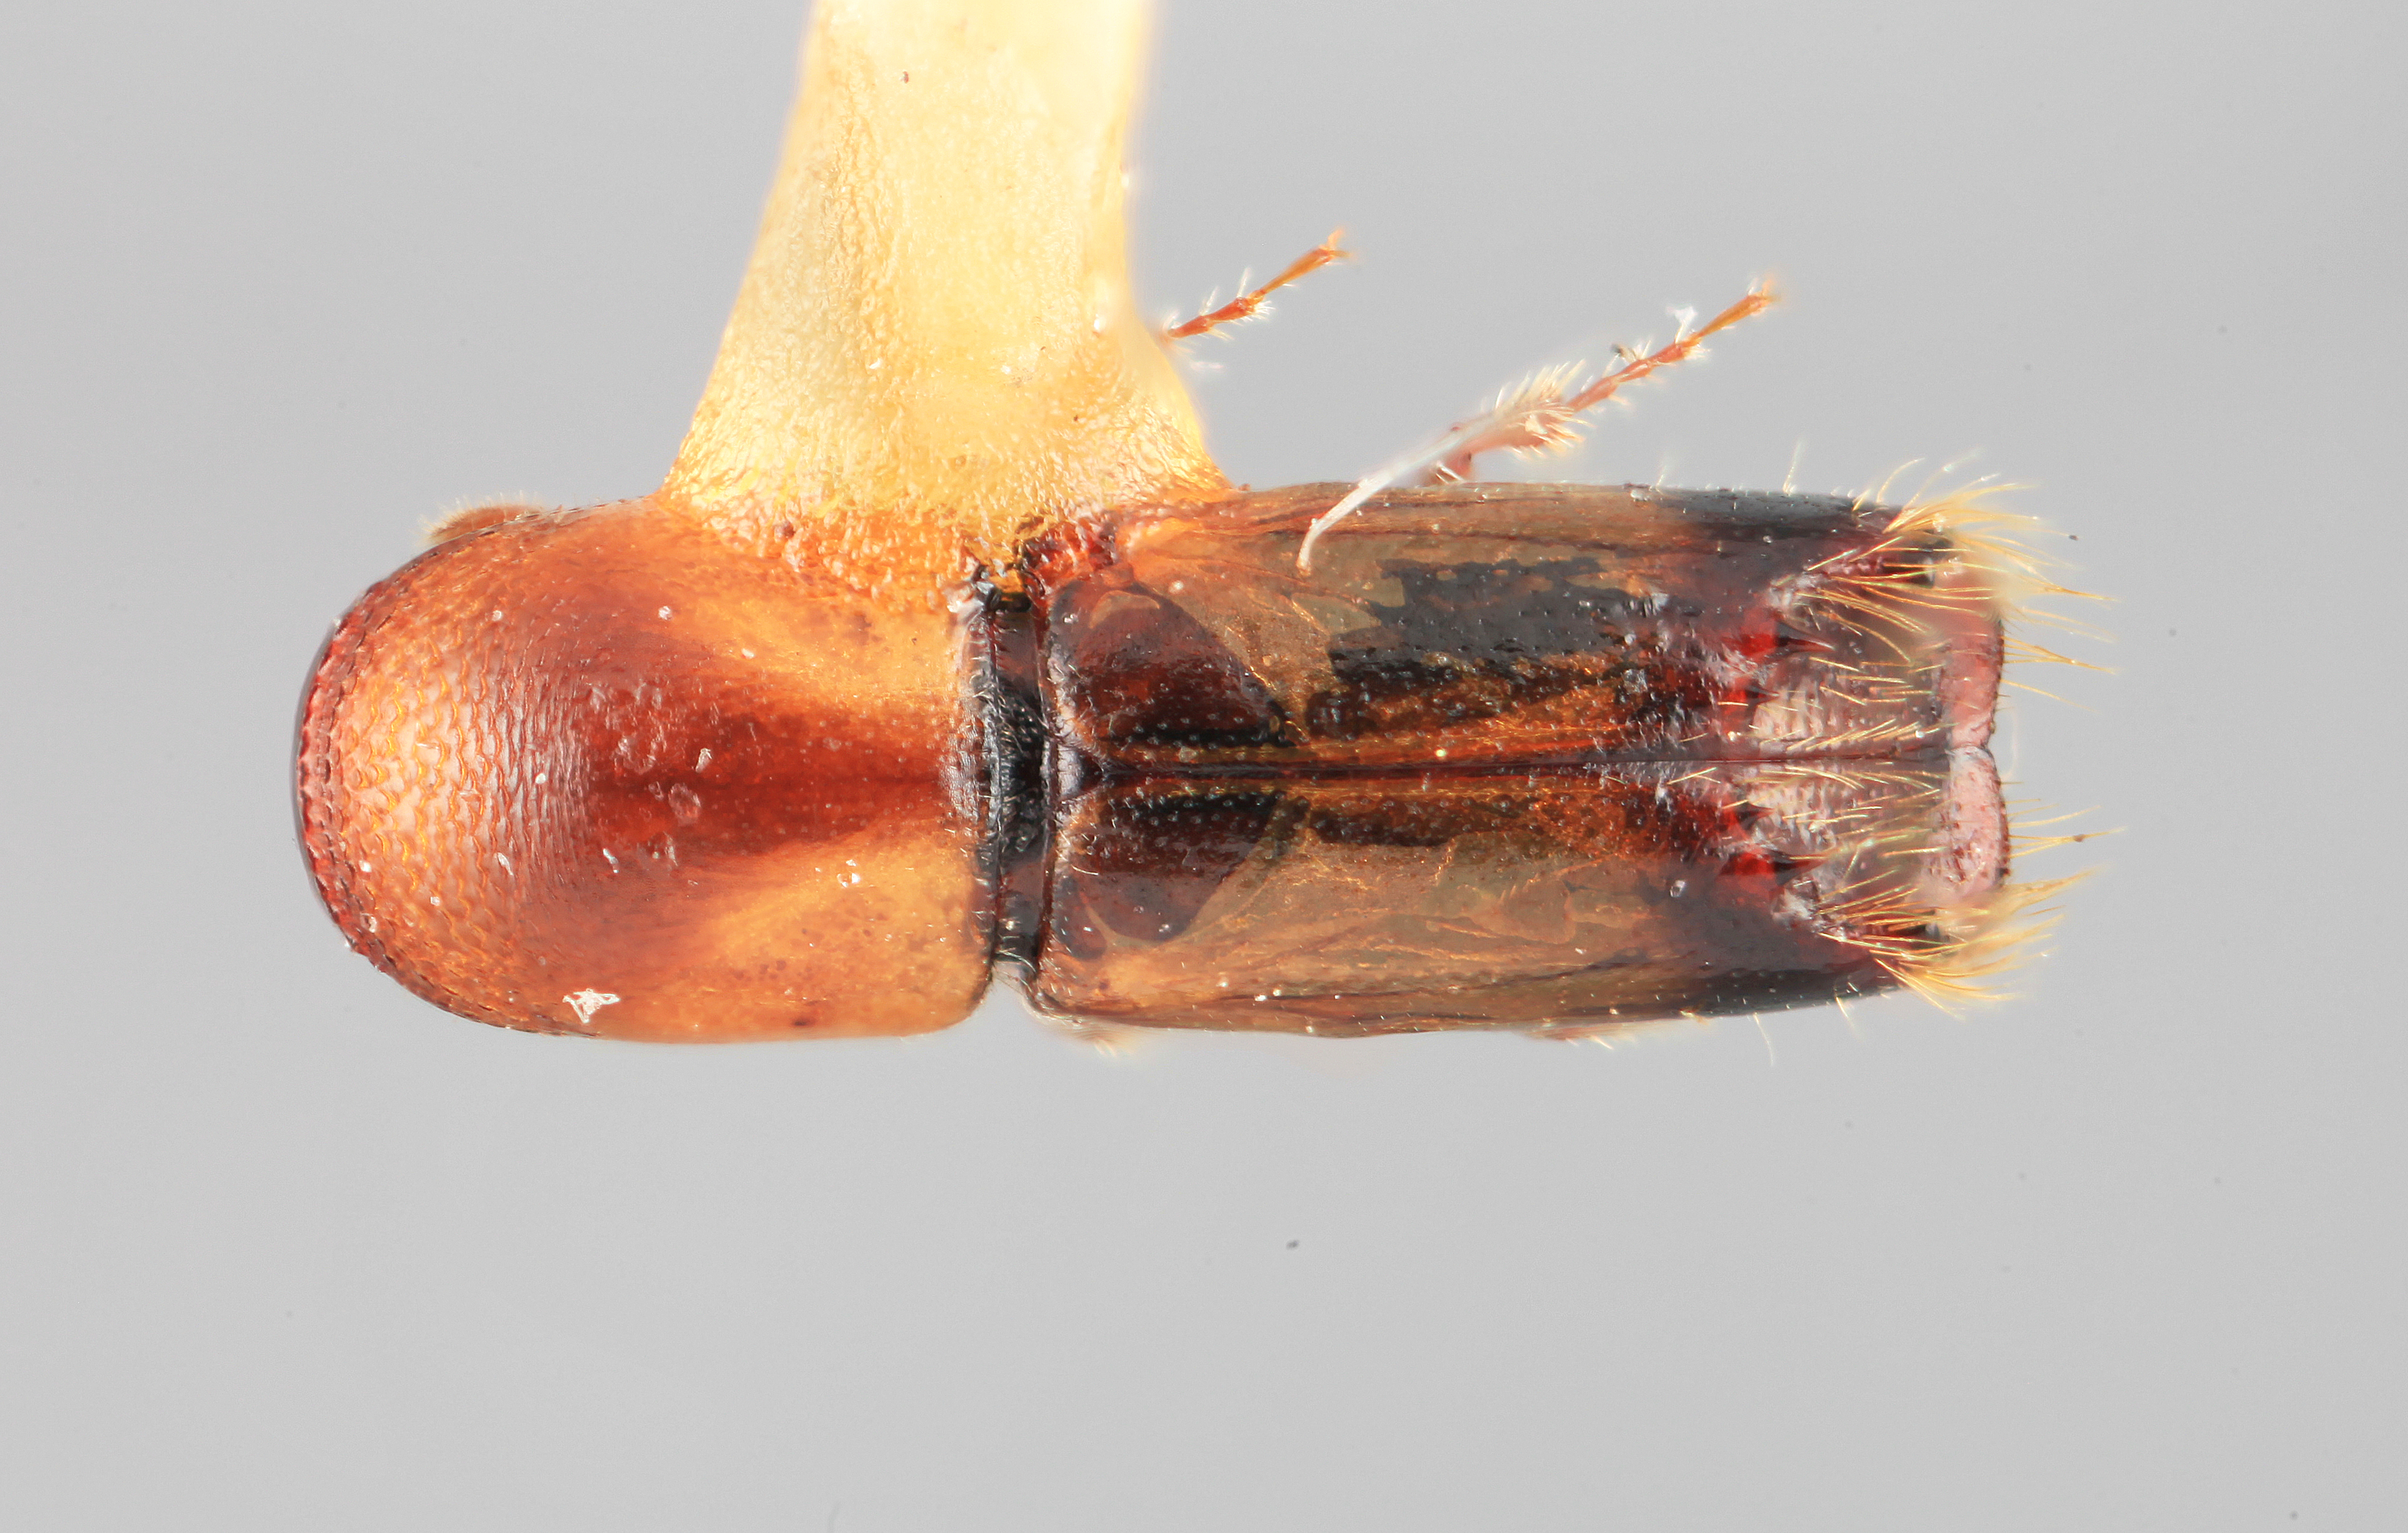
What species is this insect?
Monarthrum querneum
